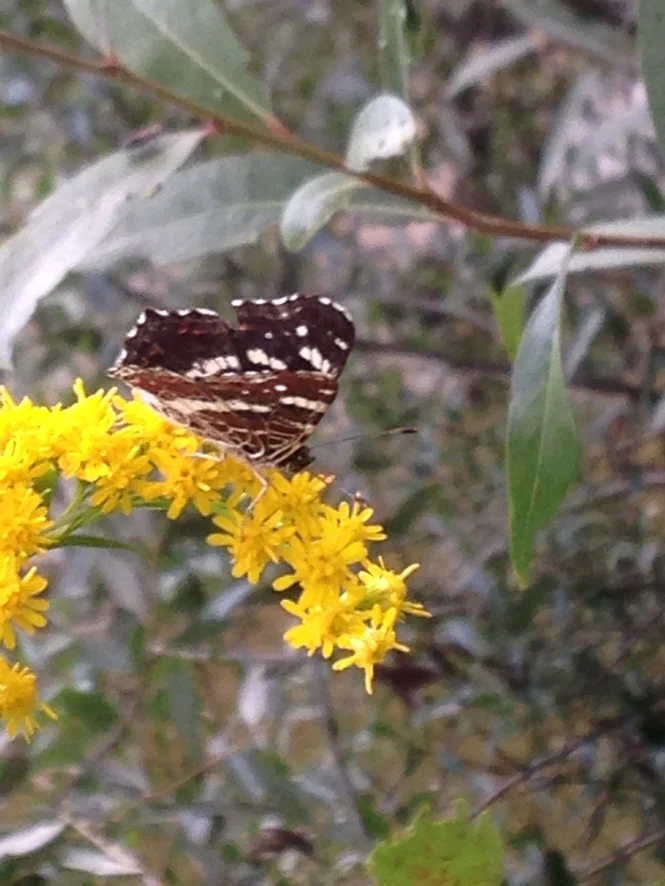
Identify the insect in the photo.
Araschnia levana
